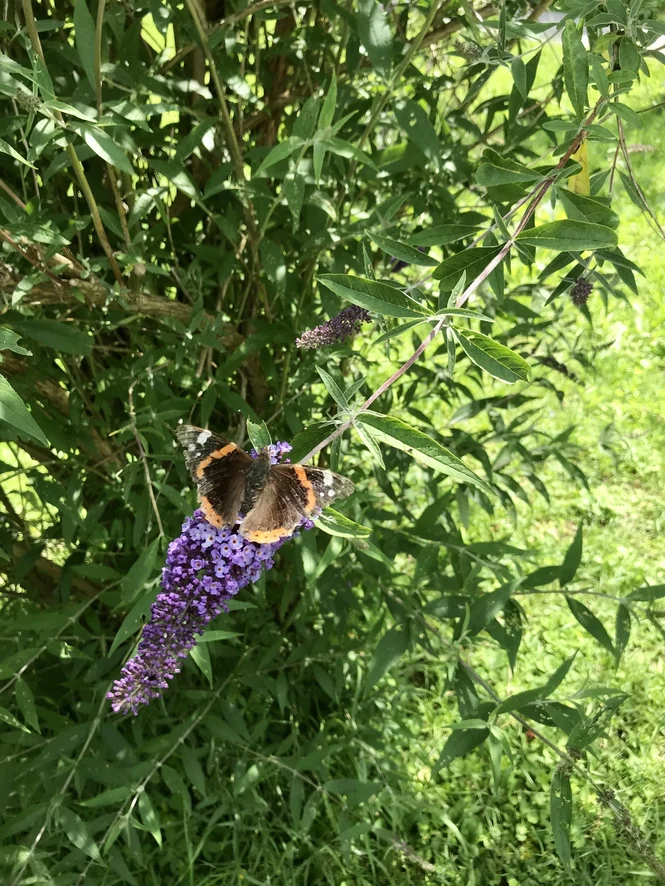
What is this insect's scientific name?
Vanessa atalanta
